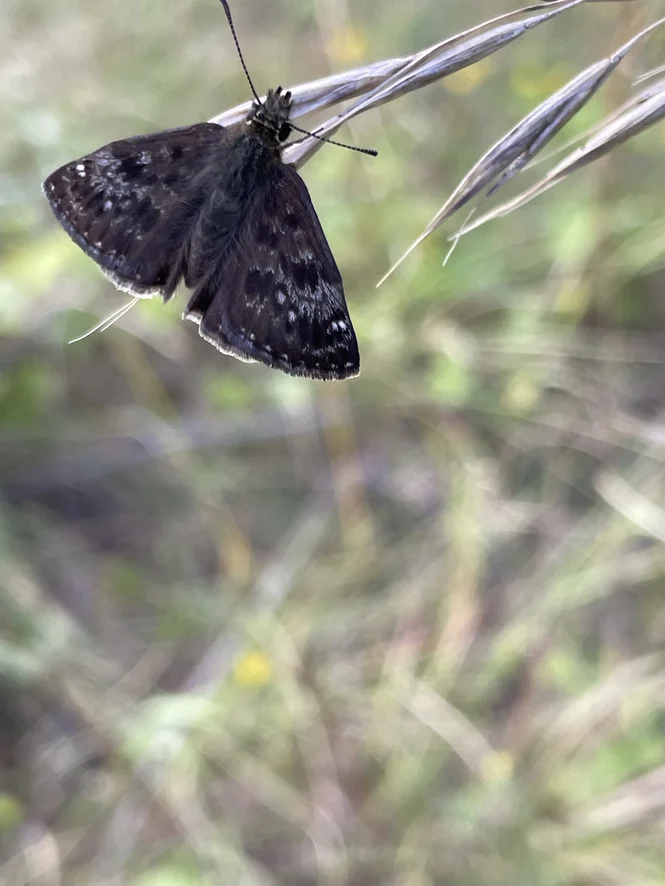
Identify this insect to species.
Erynnis tages
